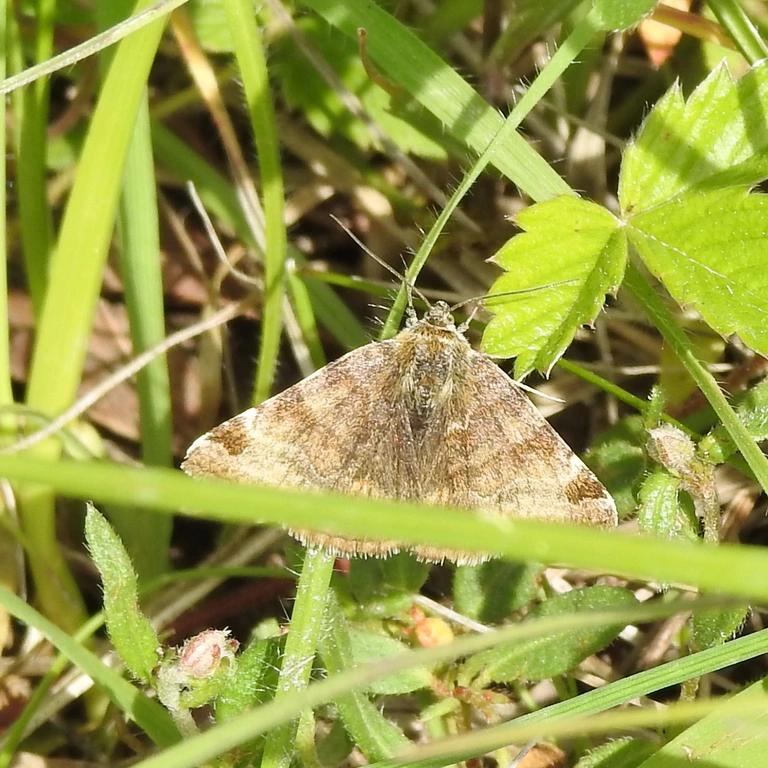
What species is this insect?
Euclidia glyphica
